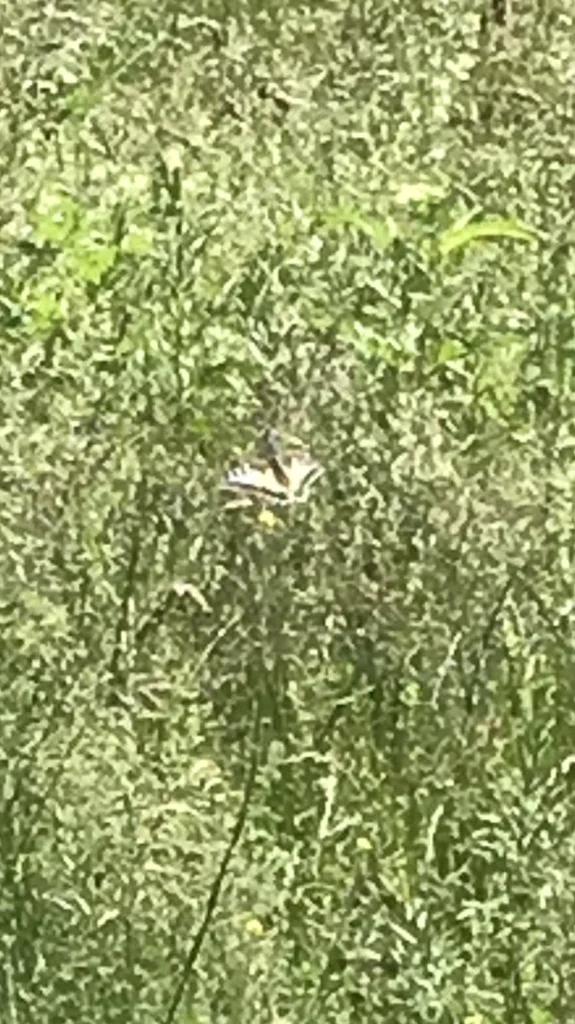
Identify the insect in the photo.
Papilio machaon
